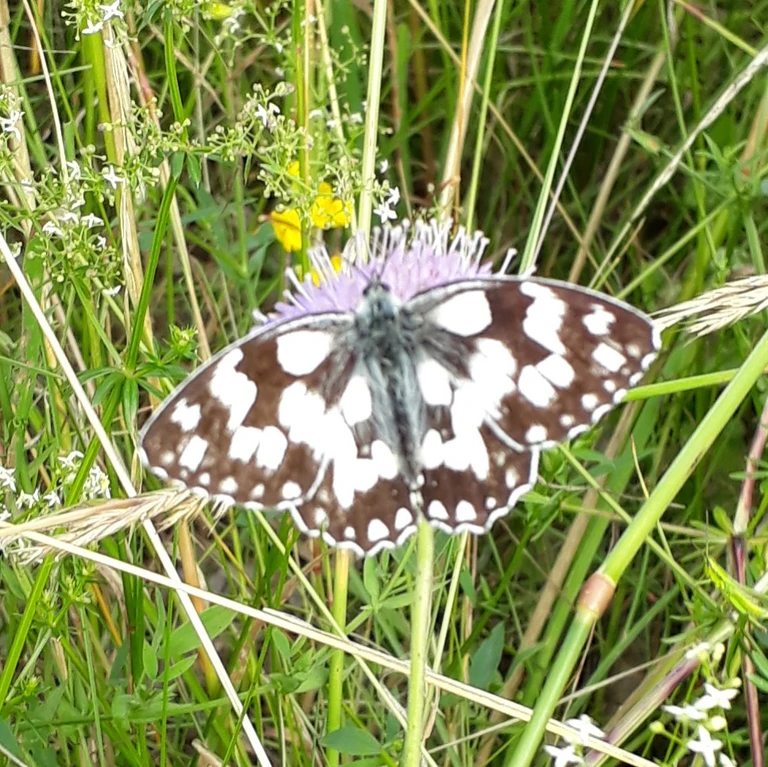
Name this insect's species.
Melanargia galathea
